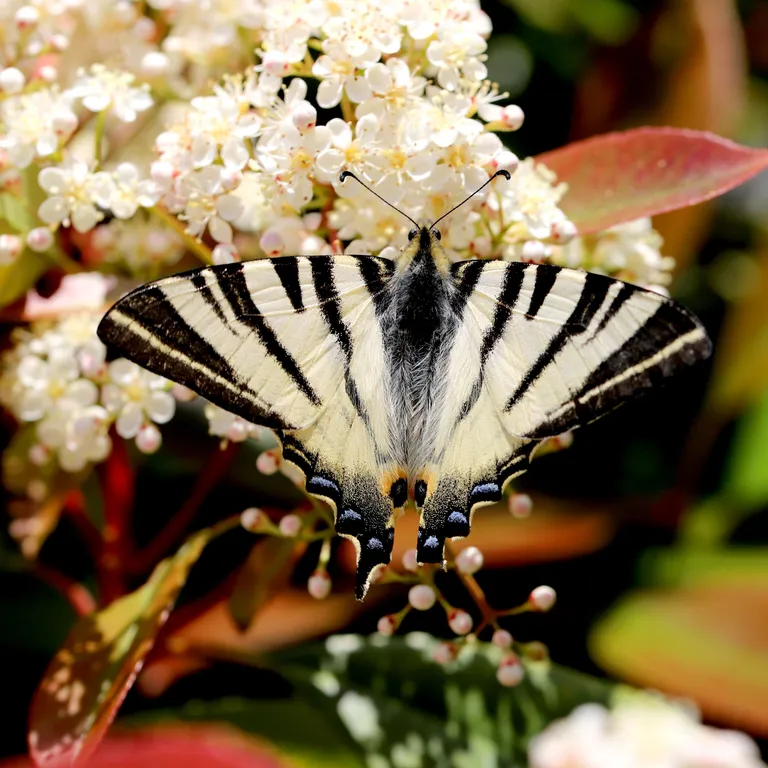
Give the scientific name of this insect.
Iphiclides podalirius
